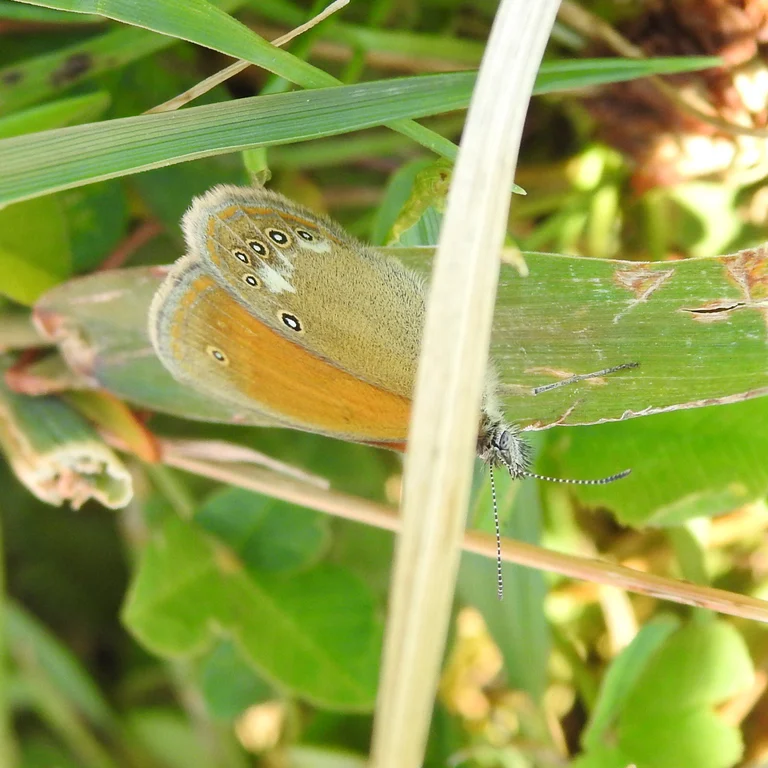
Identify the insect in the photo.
Coenonympha glycerion (also Coenonympha iphis)
